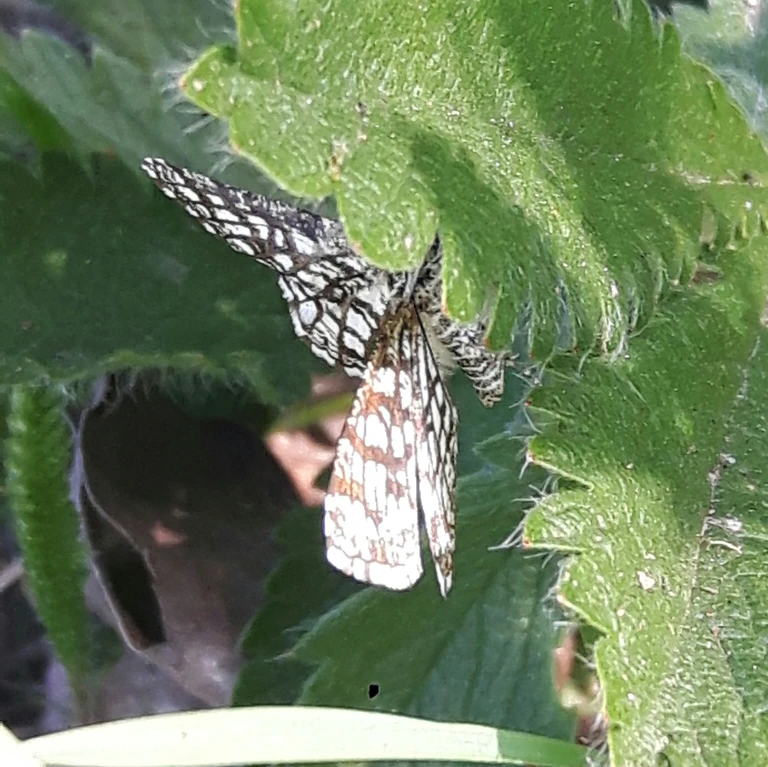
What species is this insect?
Chiasmia clathrata
